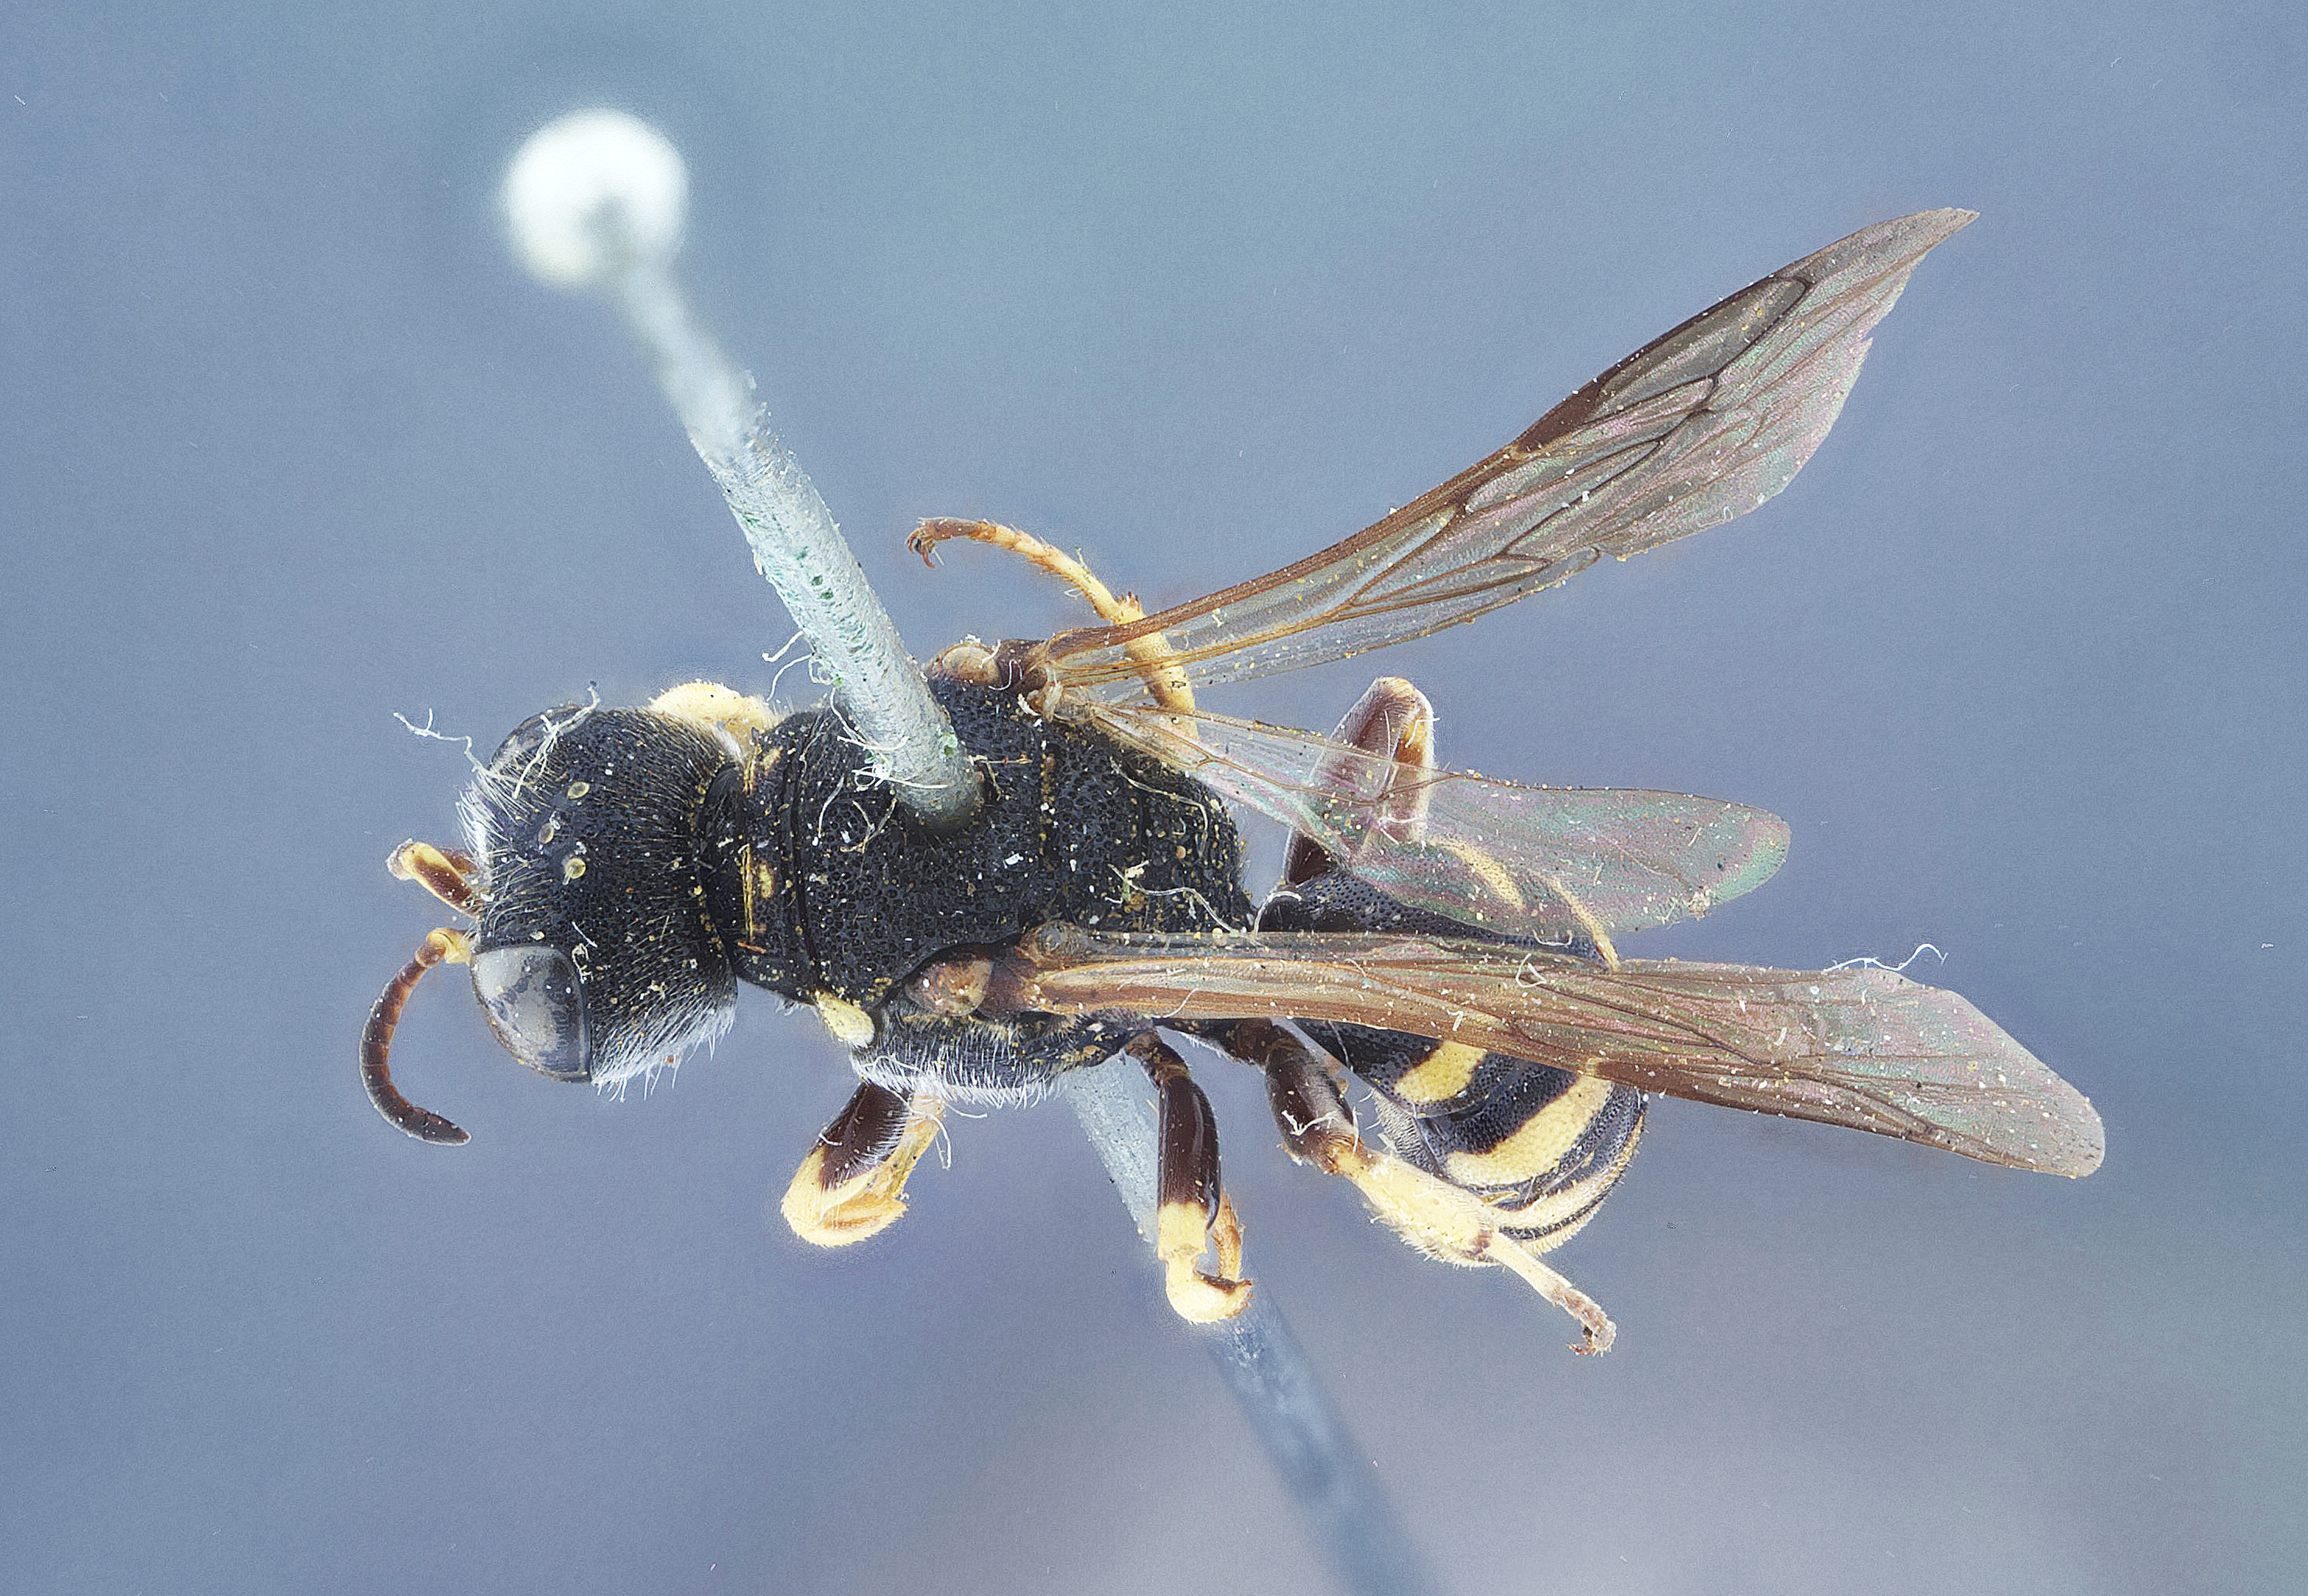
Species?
Crabro opwana
